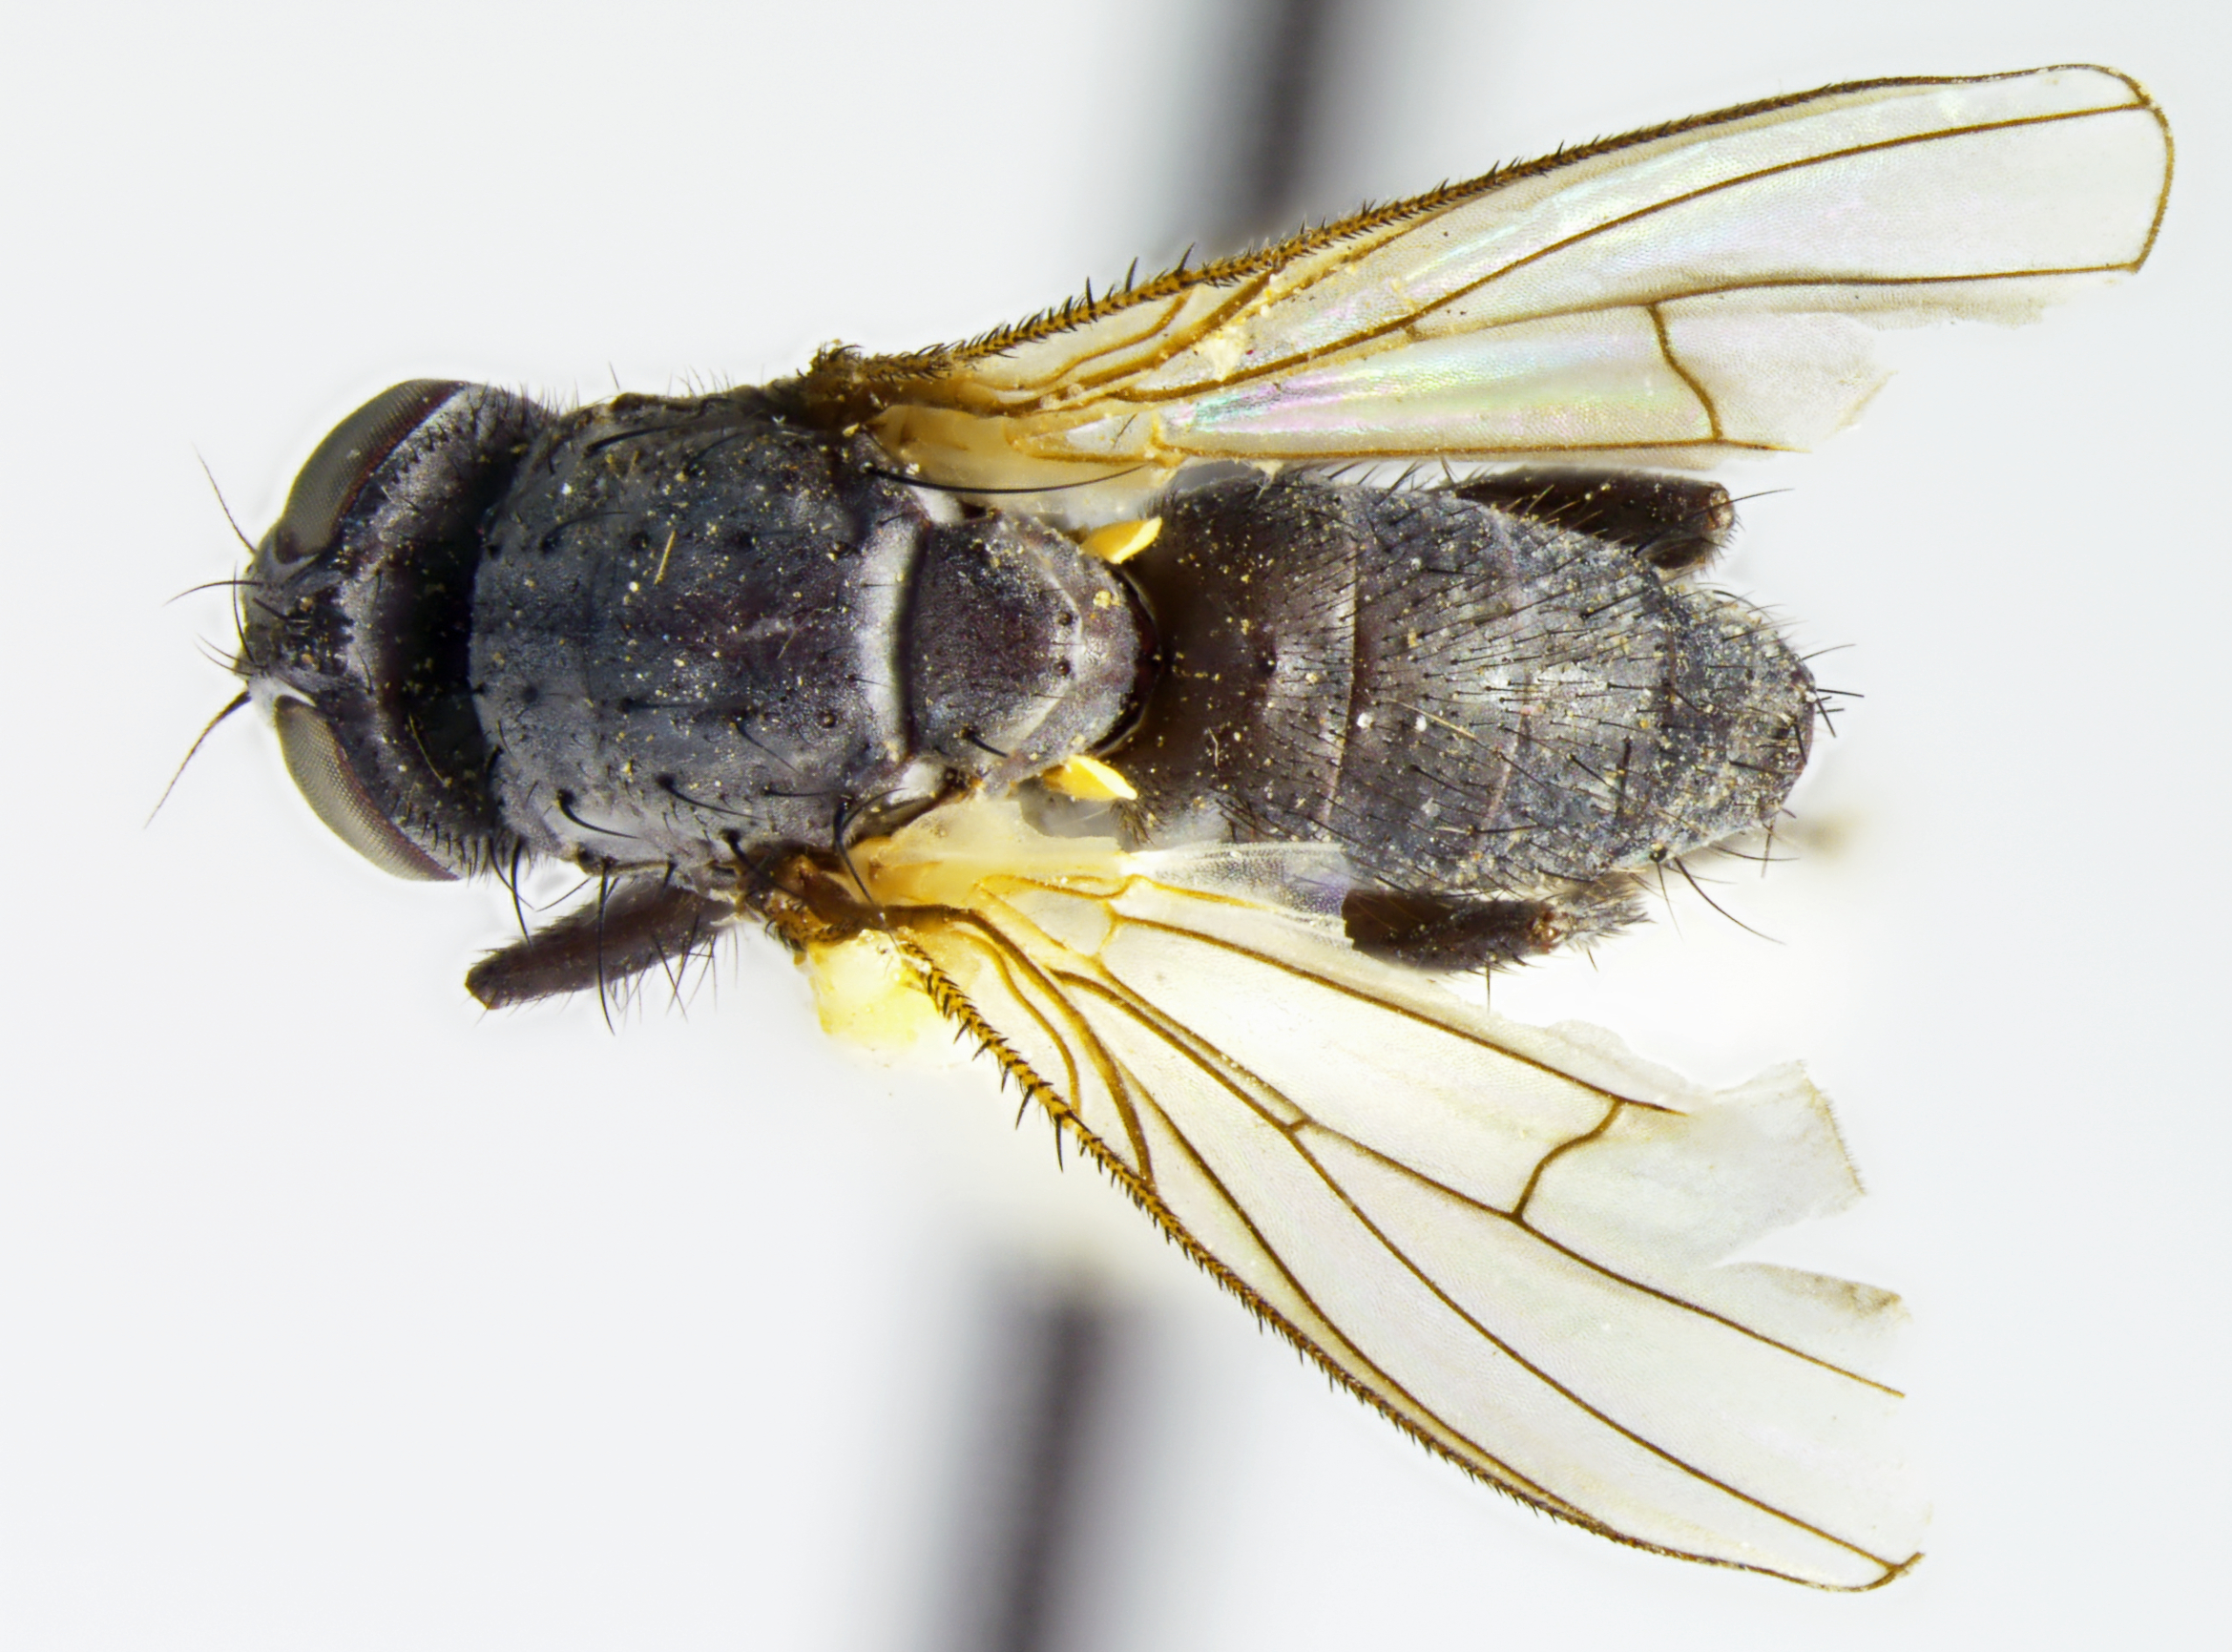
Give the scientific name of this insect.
Spilogona setipes
